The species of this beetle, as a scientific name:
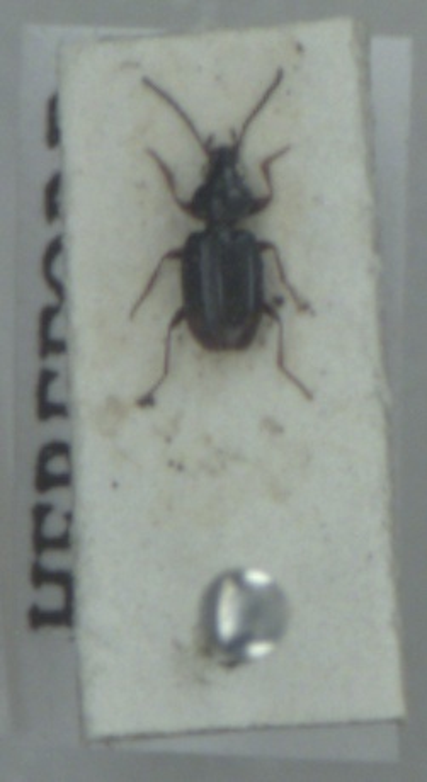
Bembidion guttula
